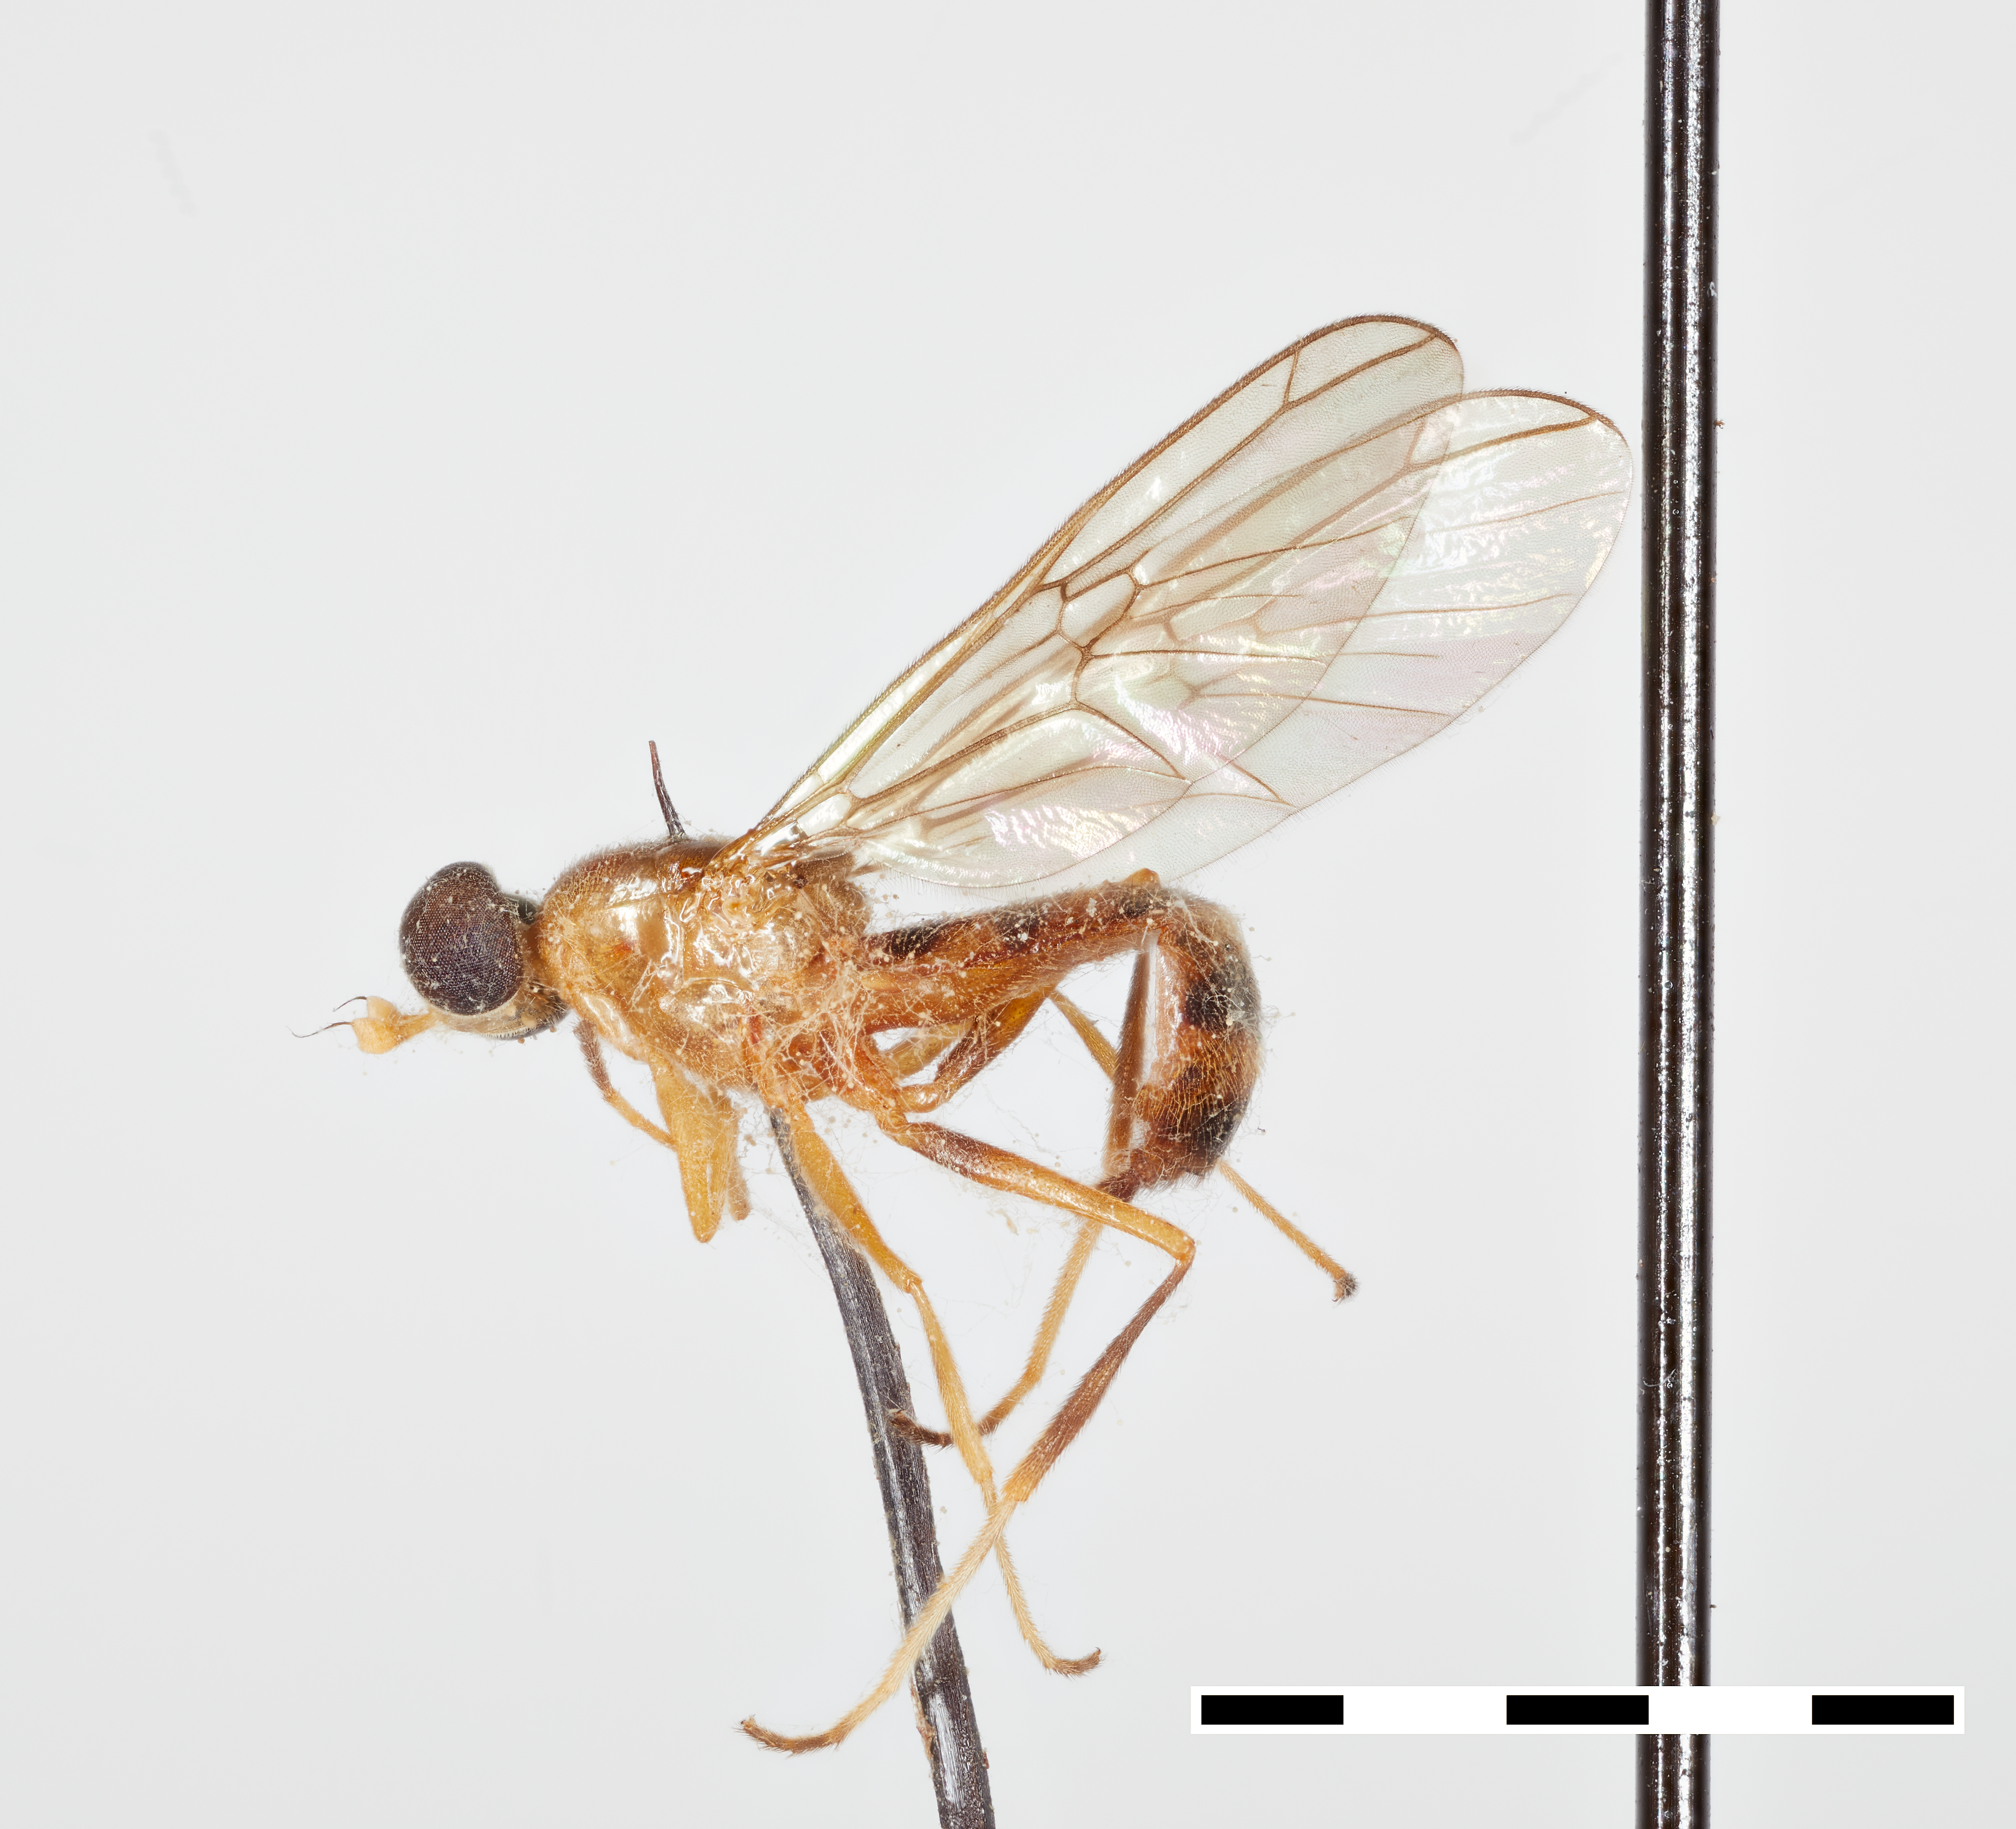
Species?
Merosargus schildi
